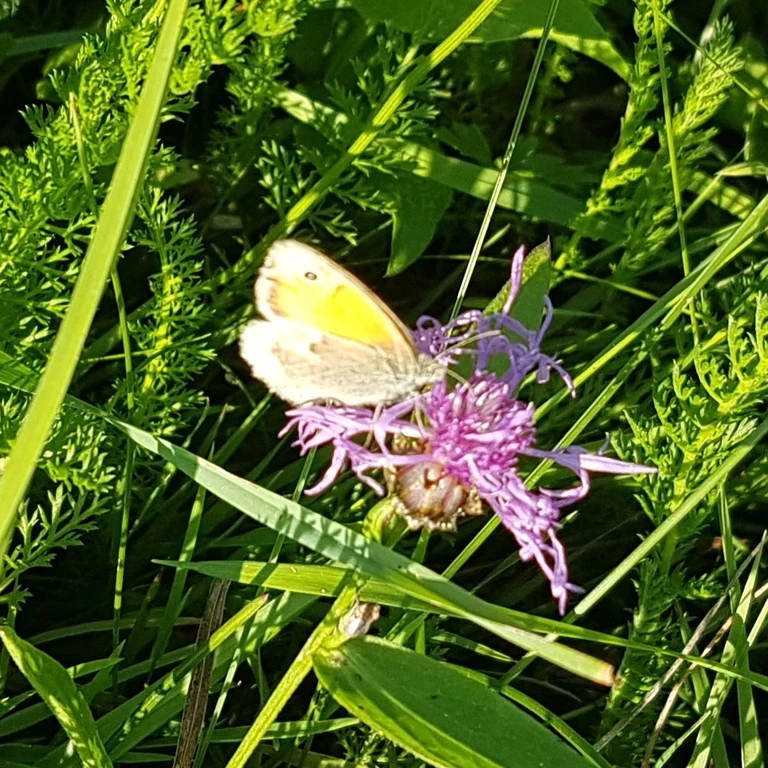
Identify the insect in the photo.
Coenonympha pamphilus
